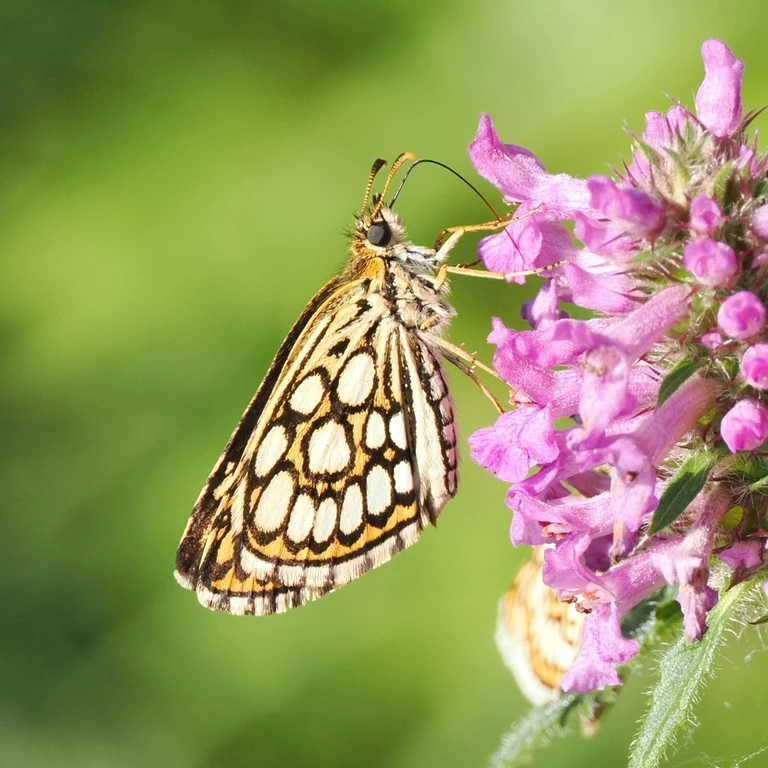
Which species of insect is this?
Heteropterus morpheus
